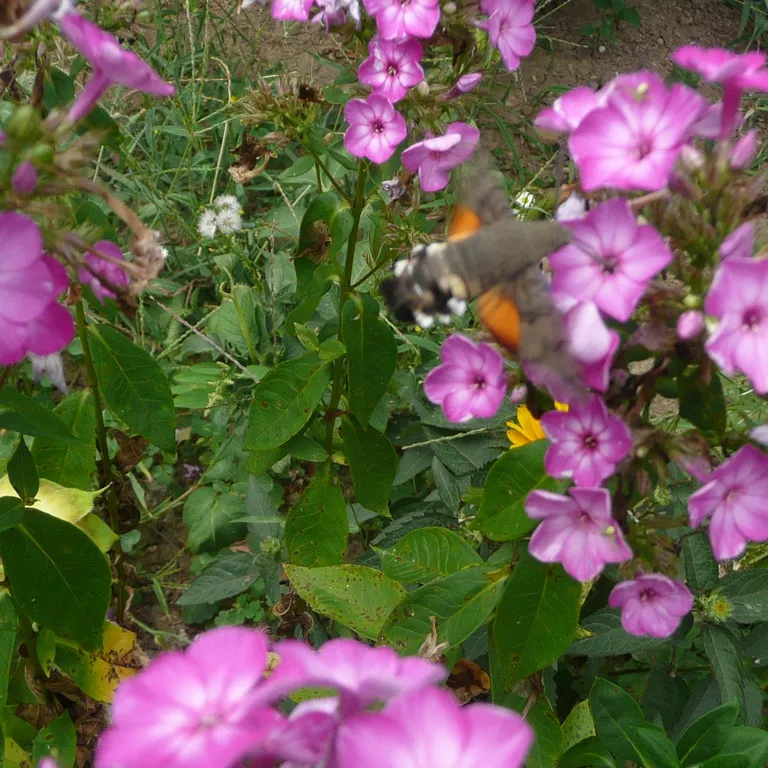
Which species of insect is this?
Macroglossum stellatarum
